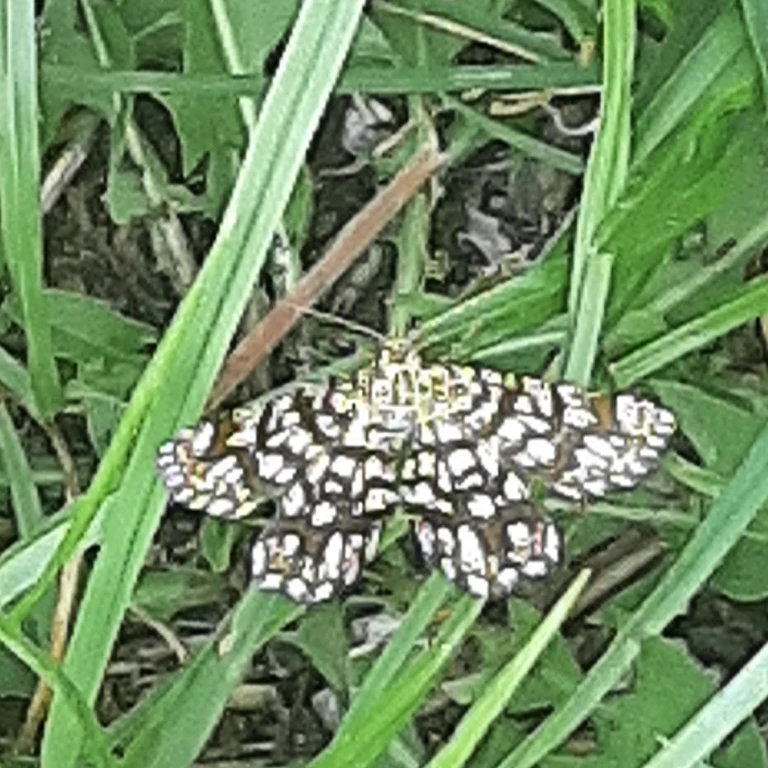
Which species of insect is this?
Chiasmia clathrata
